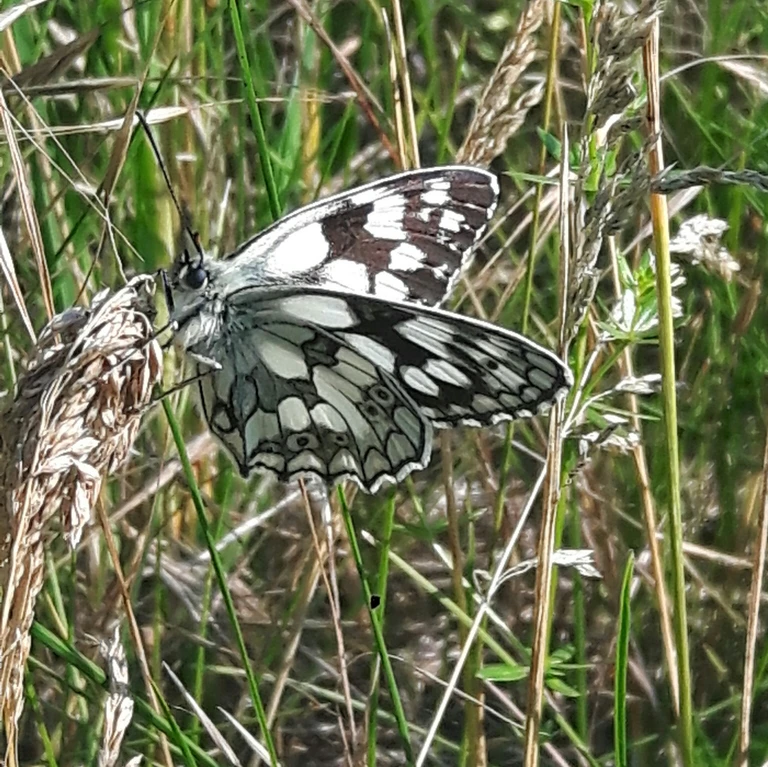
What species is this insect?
Melanargia galathea
